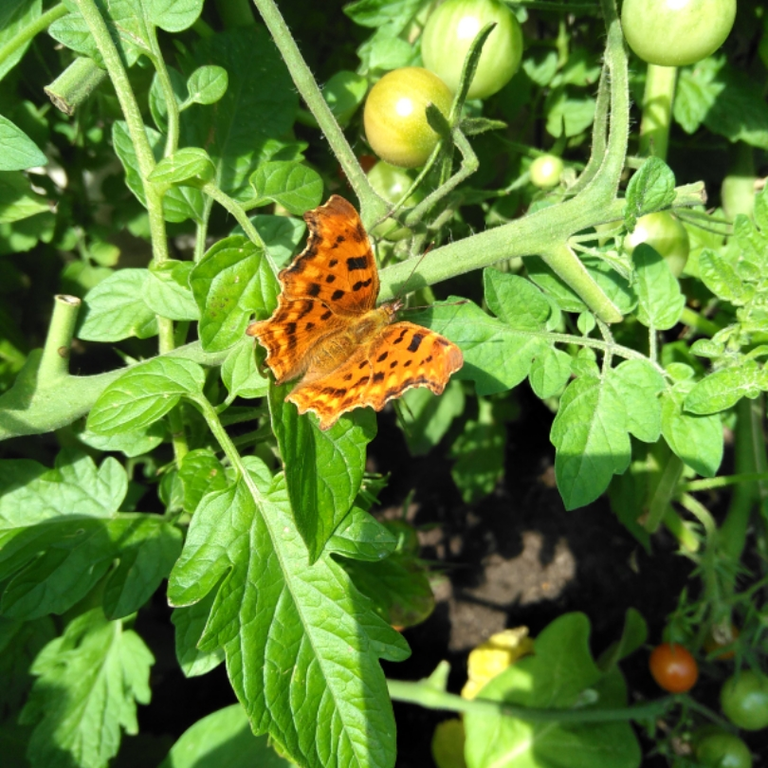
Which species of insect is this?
Polygonia c-album
